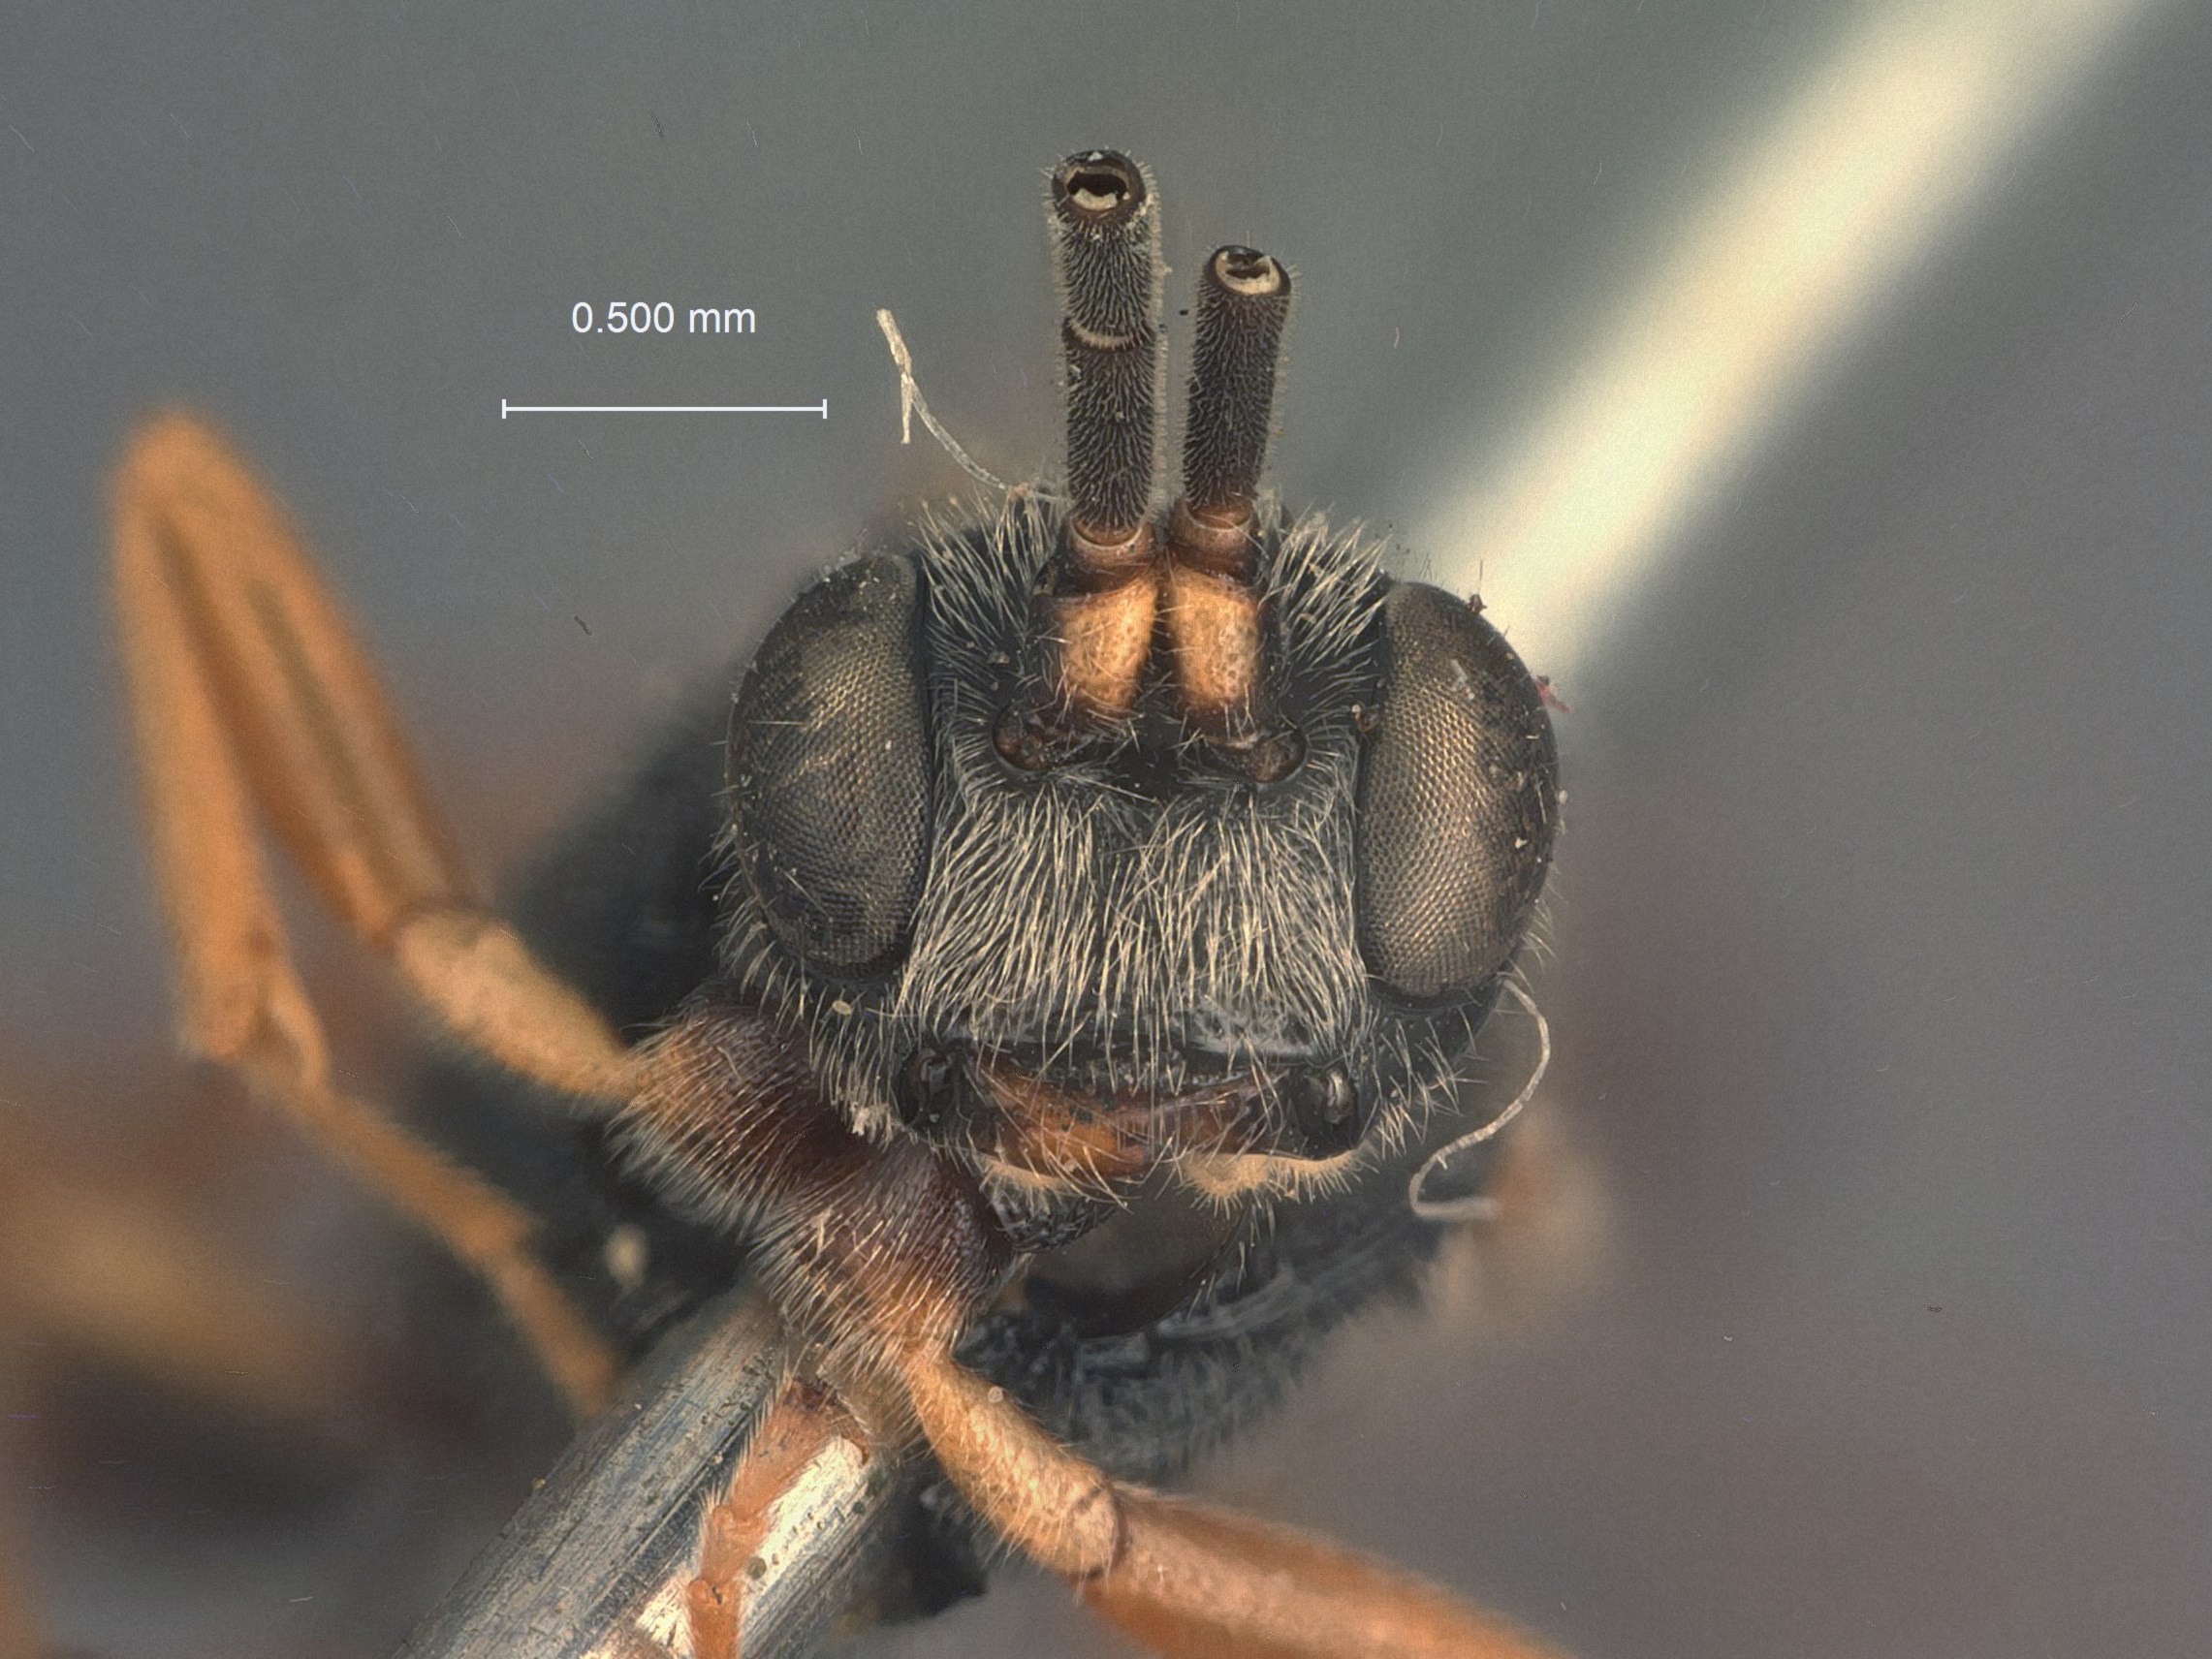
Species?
Aenoplex rufipes
